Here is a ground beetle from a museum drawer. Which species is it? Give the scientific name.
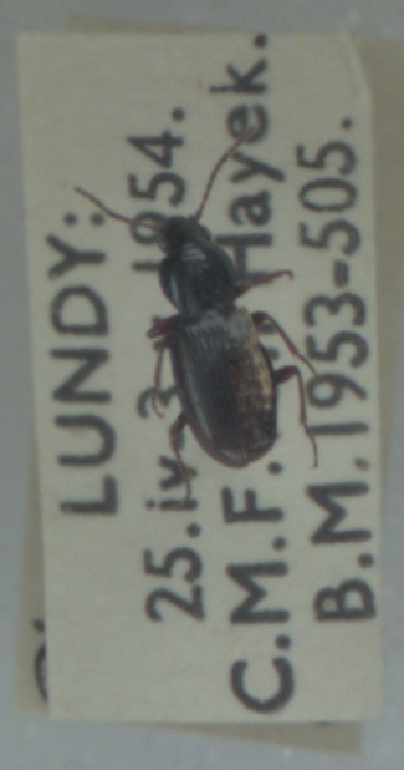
Pterostichus strenuus
